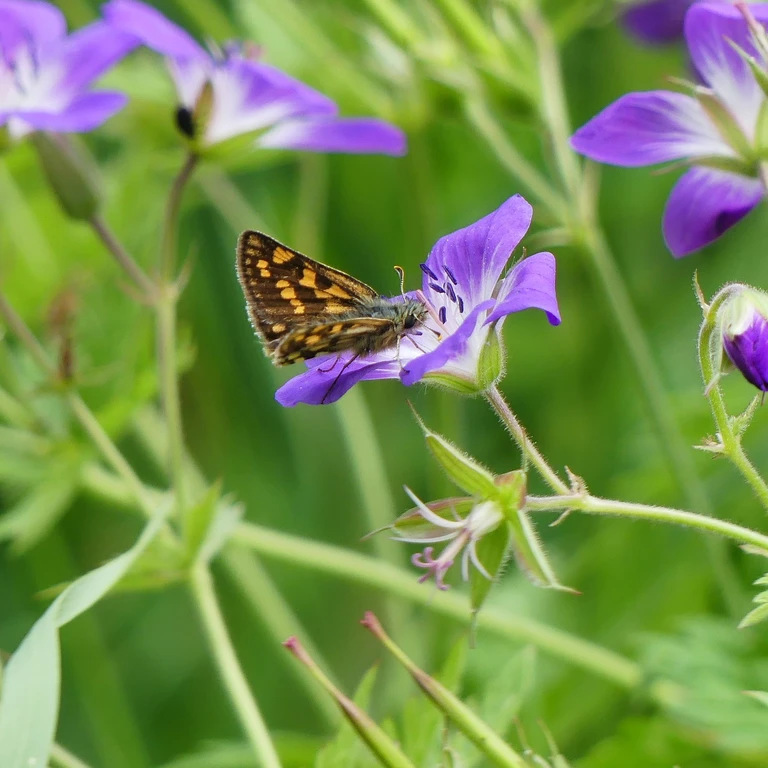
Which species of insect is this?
Carterocephalus palaemon
